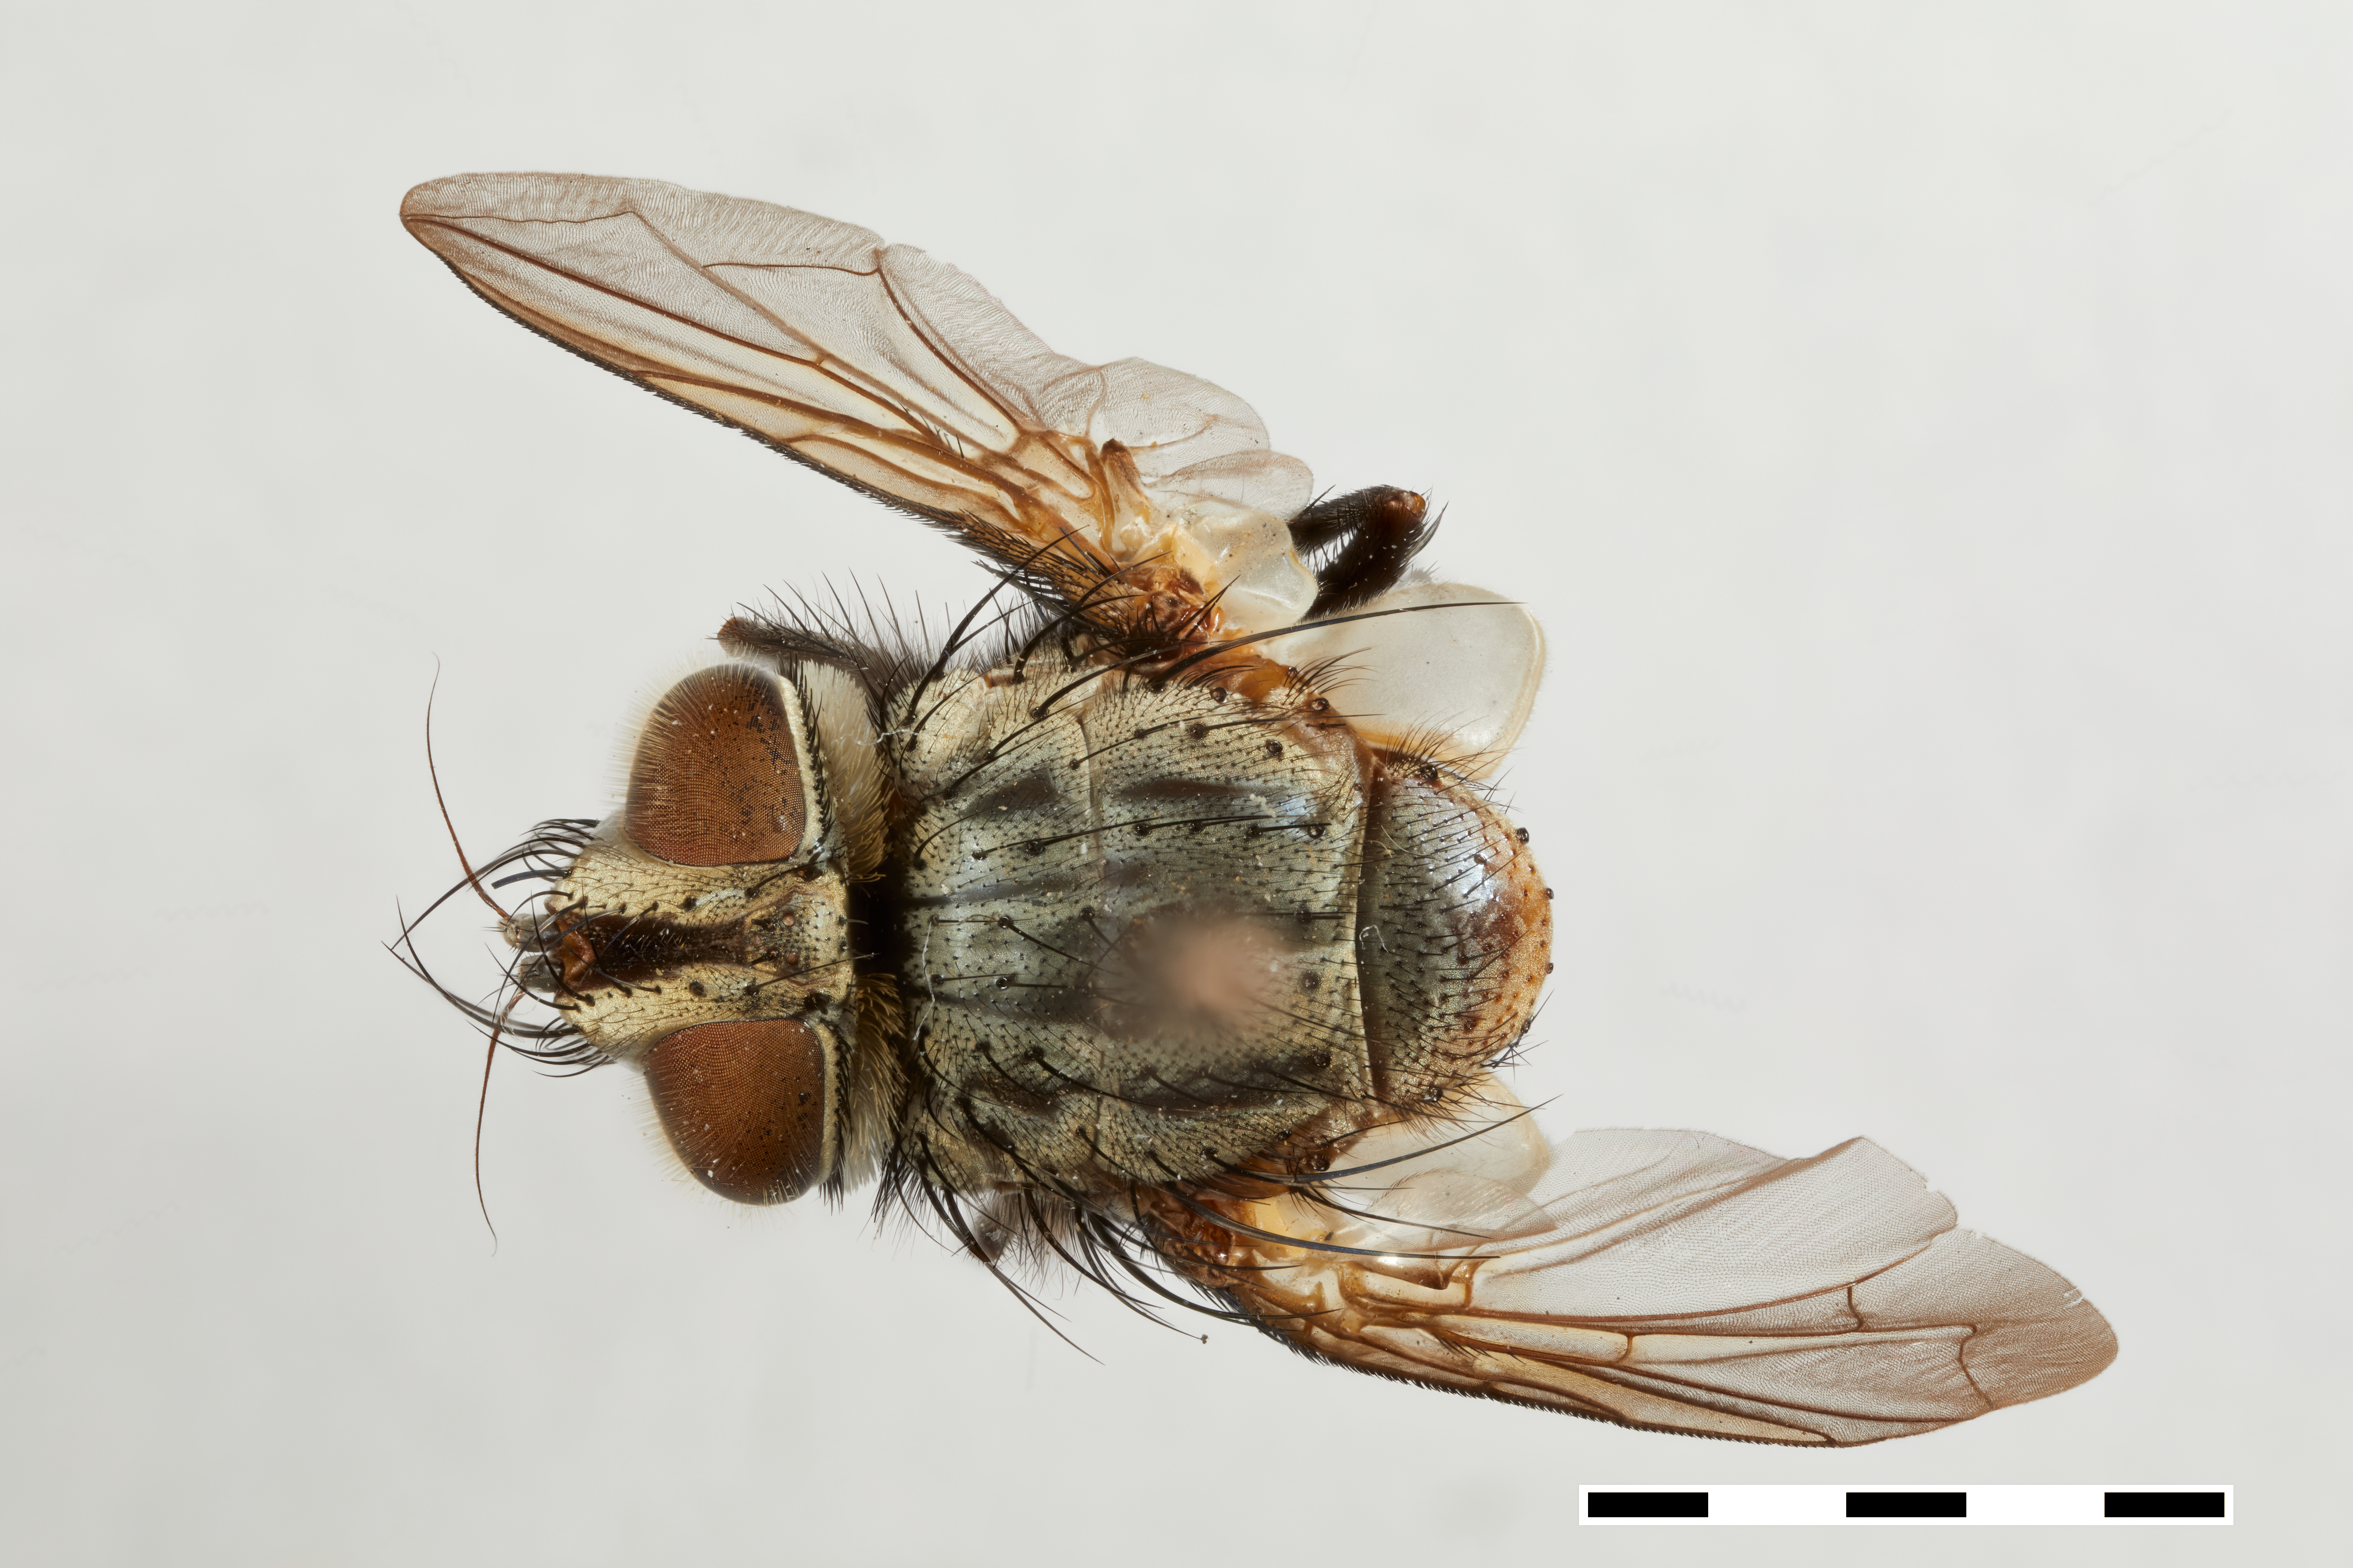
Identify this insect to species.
Phorocera cocciphila
